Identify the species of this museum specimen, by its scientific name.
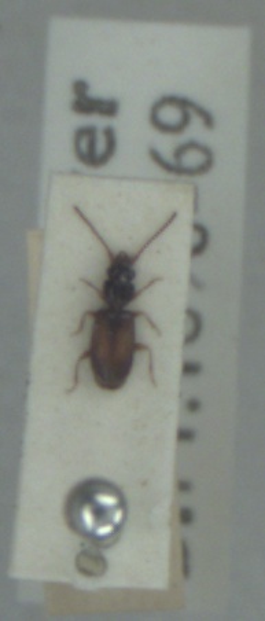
Perileptus areolatus
